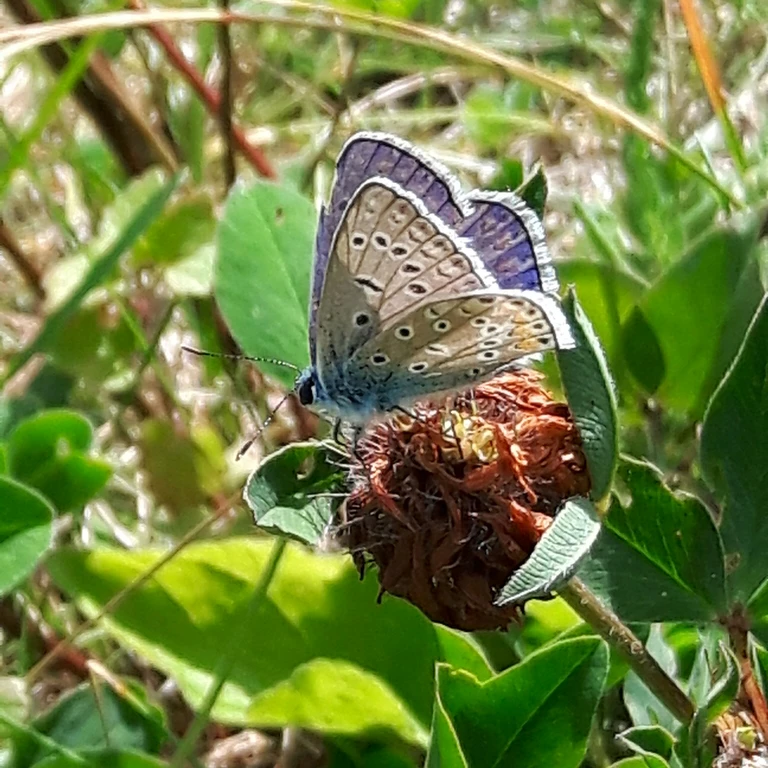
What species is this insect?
Polyommatus icarus
